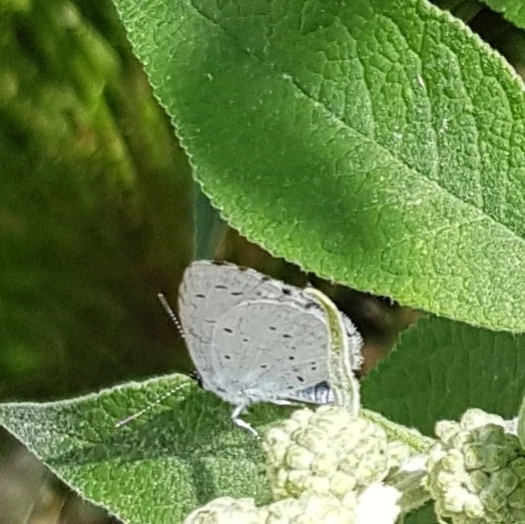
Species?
Celastrina argiolus
